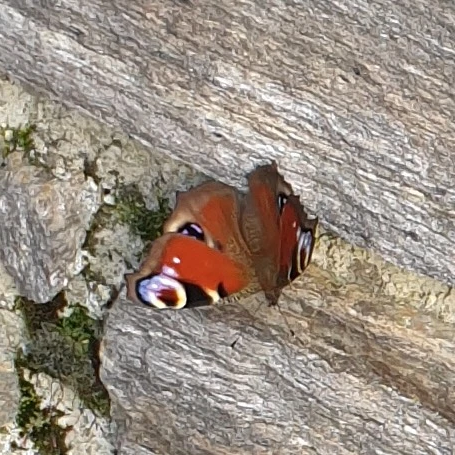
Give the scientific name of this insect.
Aglais io
